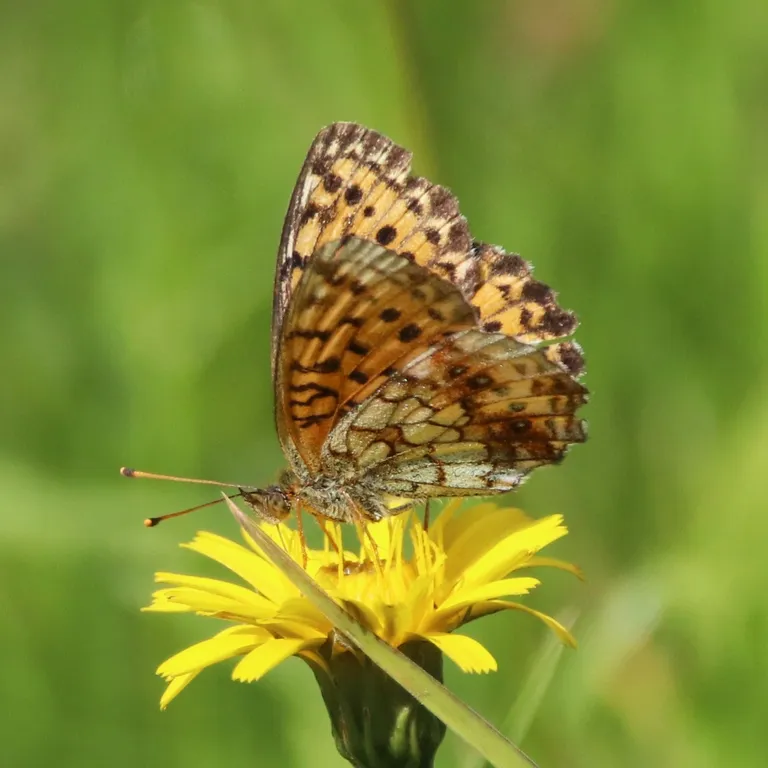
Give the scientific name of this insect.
Brenthis ino
